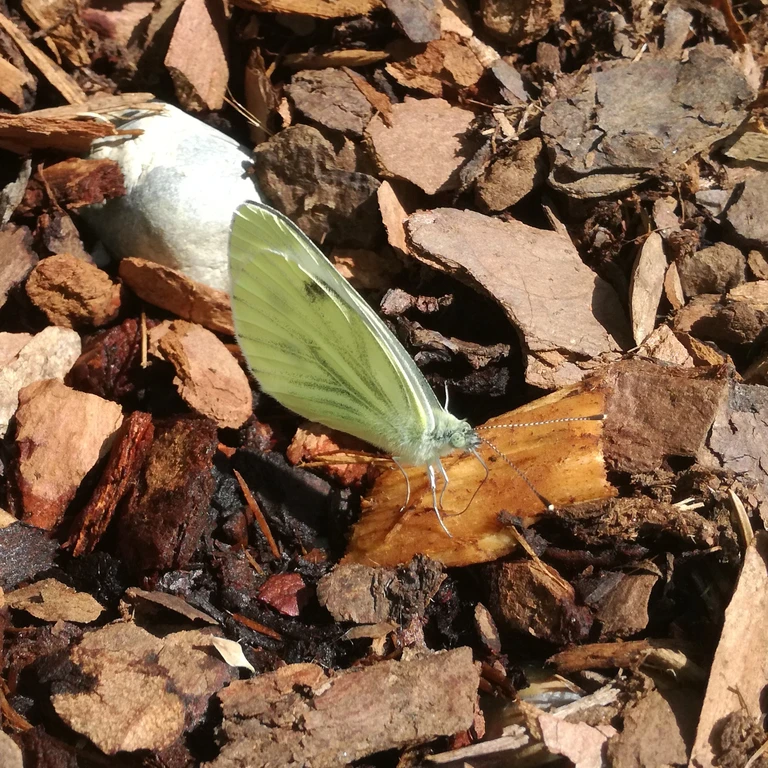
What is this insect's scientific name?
Pieris napi
